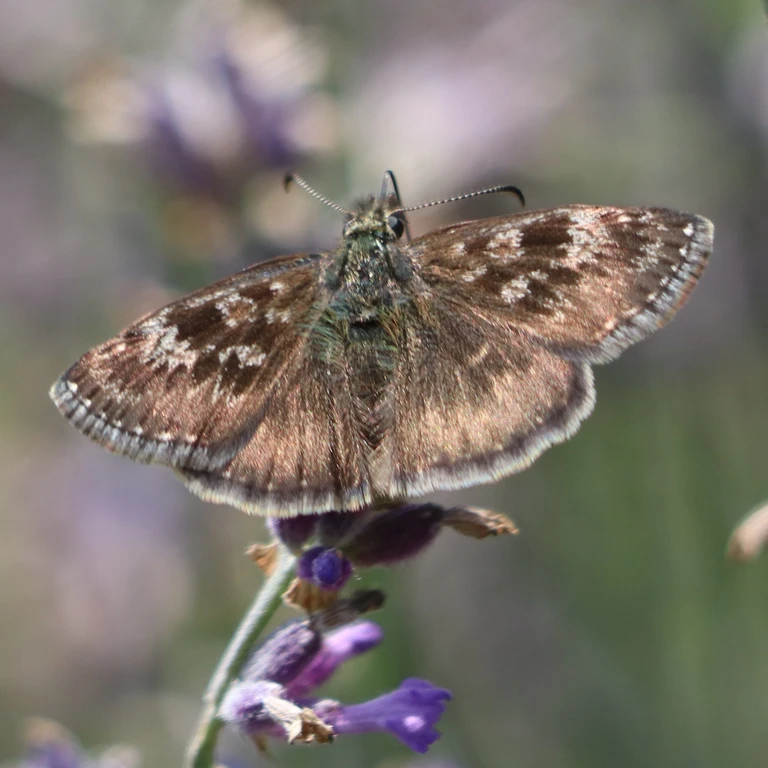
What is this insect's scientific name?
Erynnis tages
